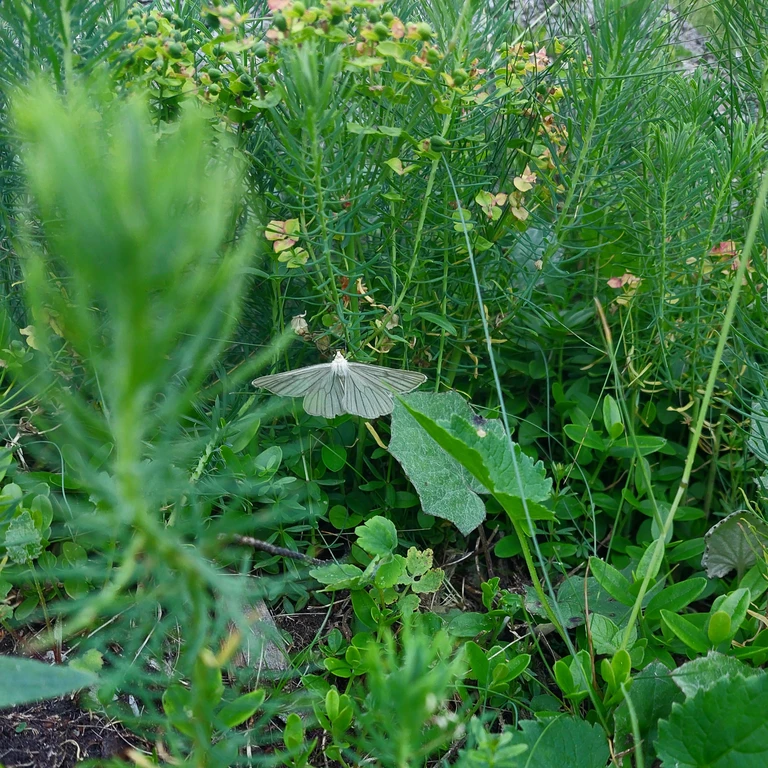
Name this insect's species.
Siona lineata
